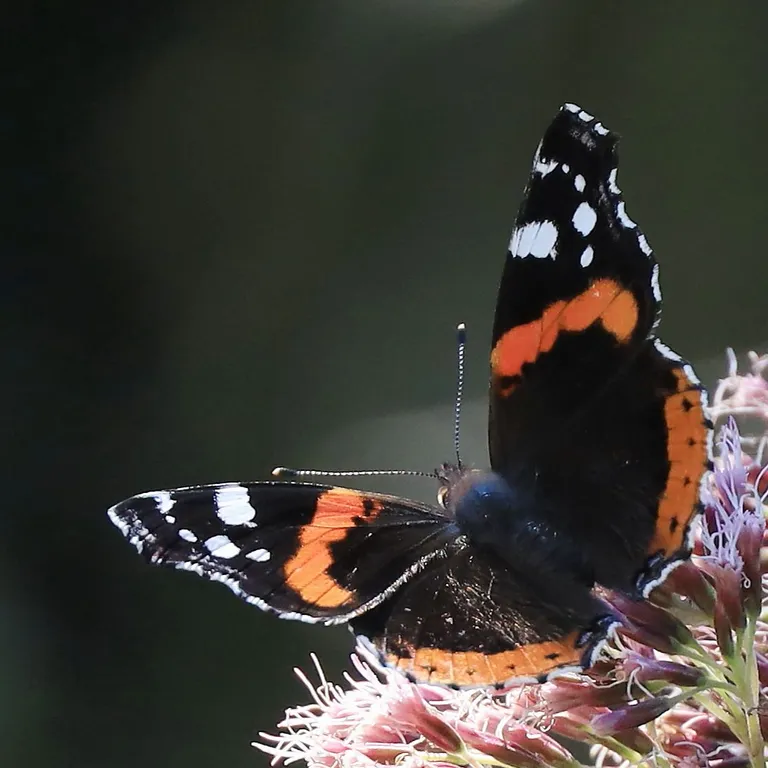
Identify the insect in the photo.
Vanessa atalanta
